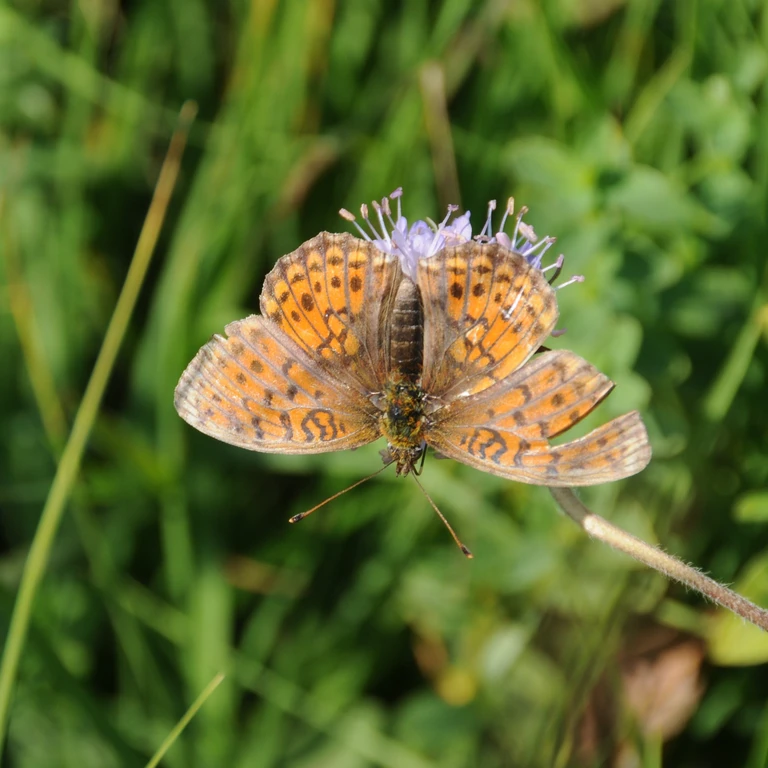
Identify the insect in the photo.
Brenthis ino
